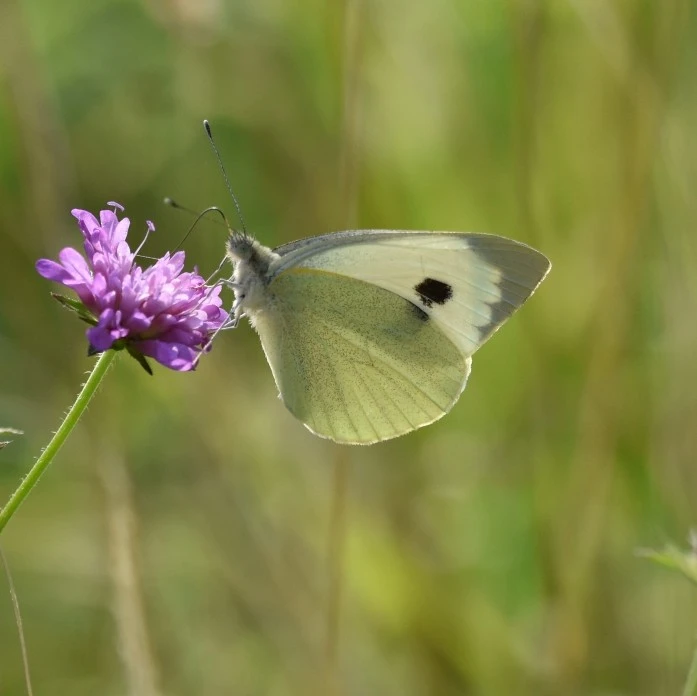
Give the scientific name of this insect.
Pieris brassicae
